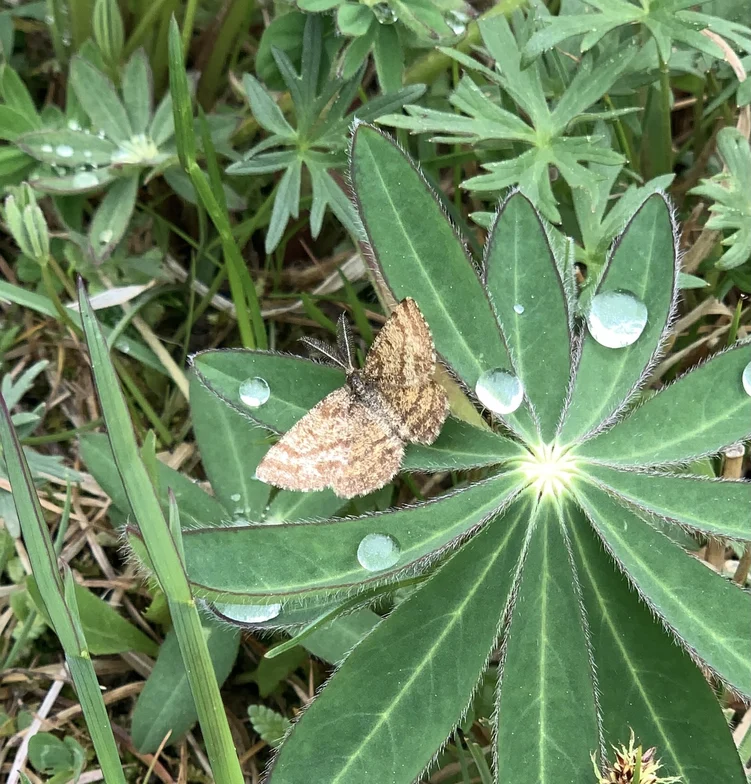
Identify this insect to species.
Ematurga atomaria
